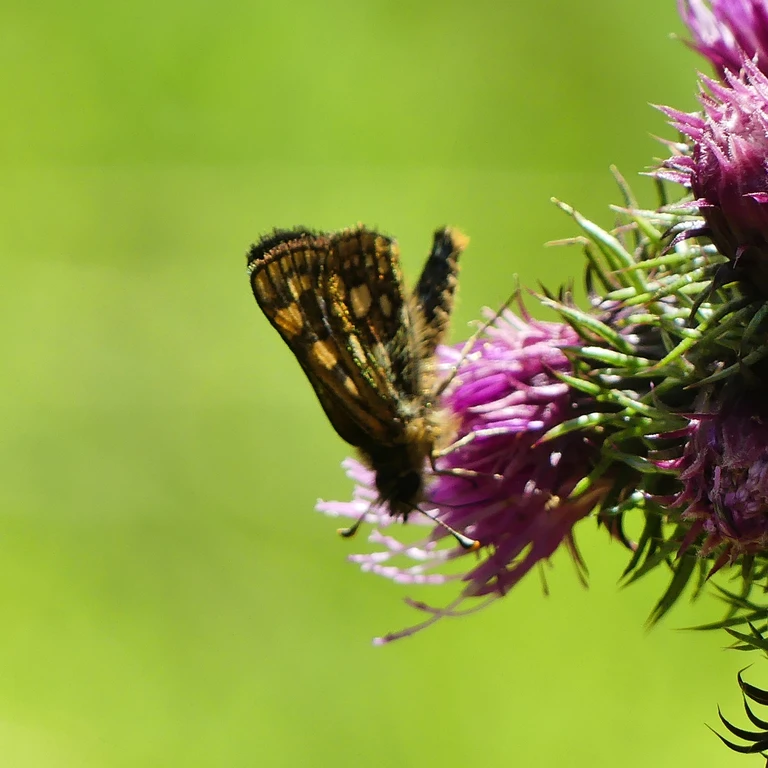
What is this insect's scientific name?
Carterocephalus palaemon
